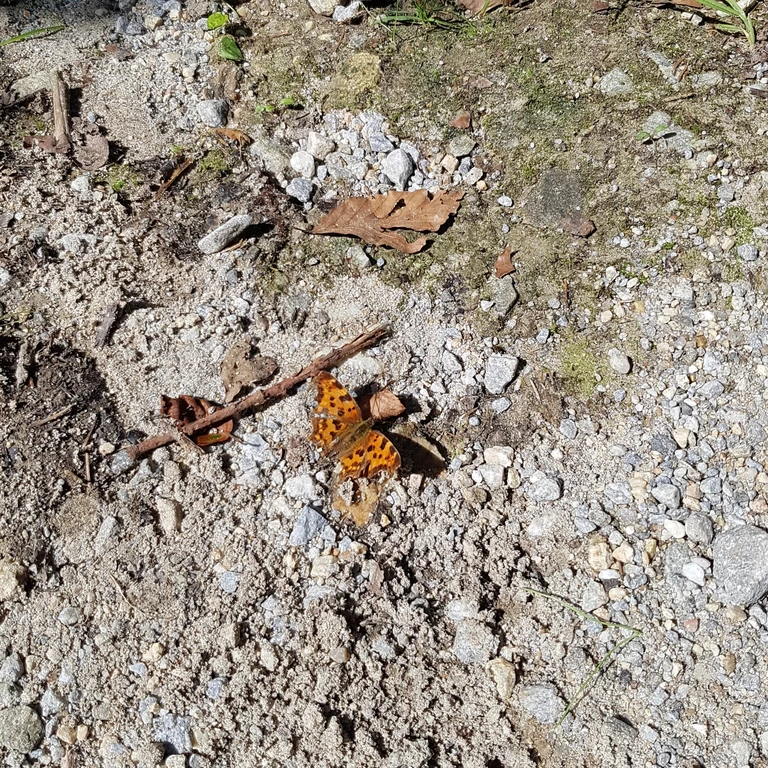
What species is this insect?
Polygonia c-album
